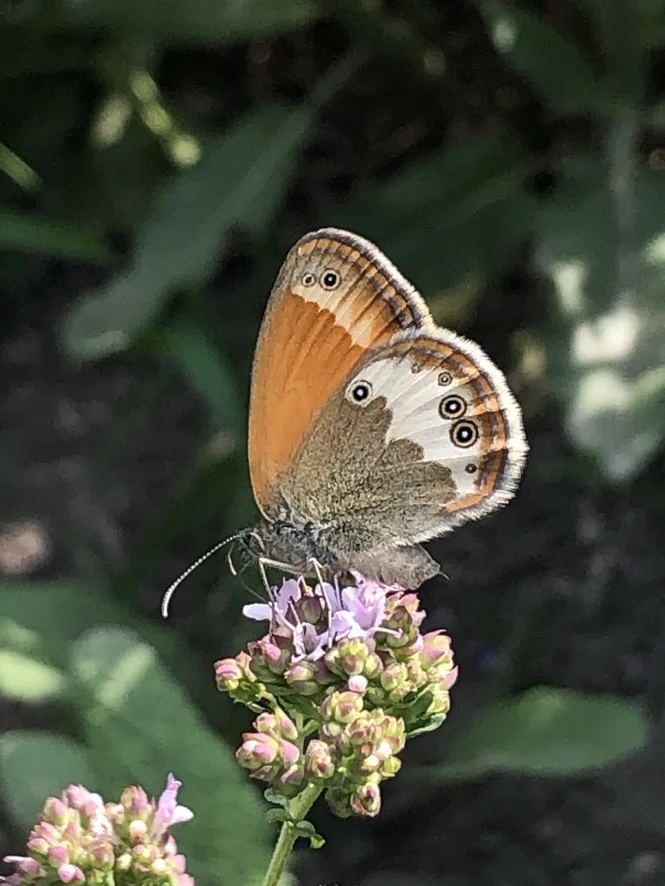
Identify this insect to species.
Coenonympha arcania
